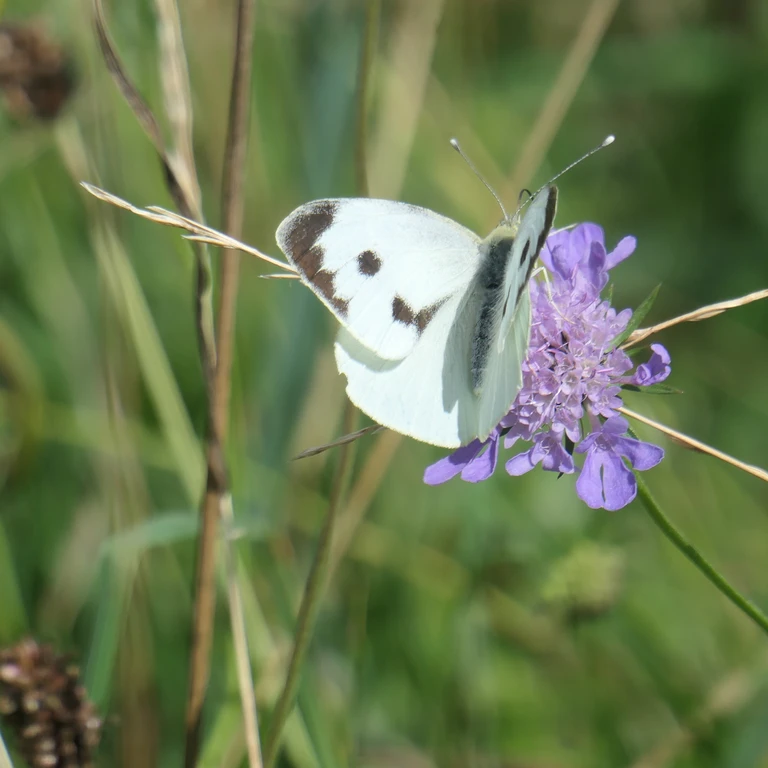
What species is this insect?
Pieris brassicae
